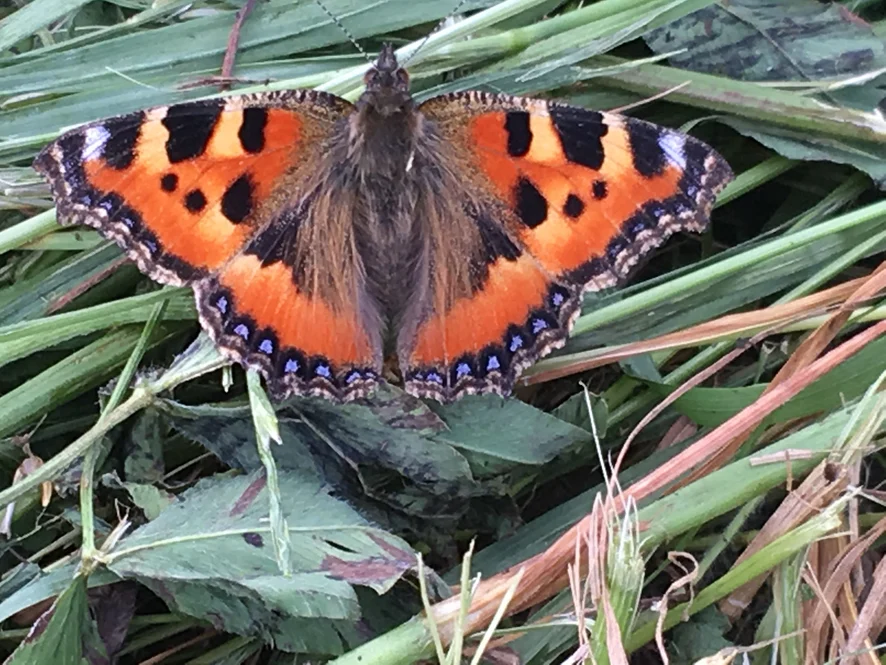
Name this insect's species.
Aglais urticae
